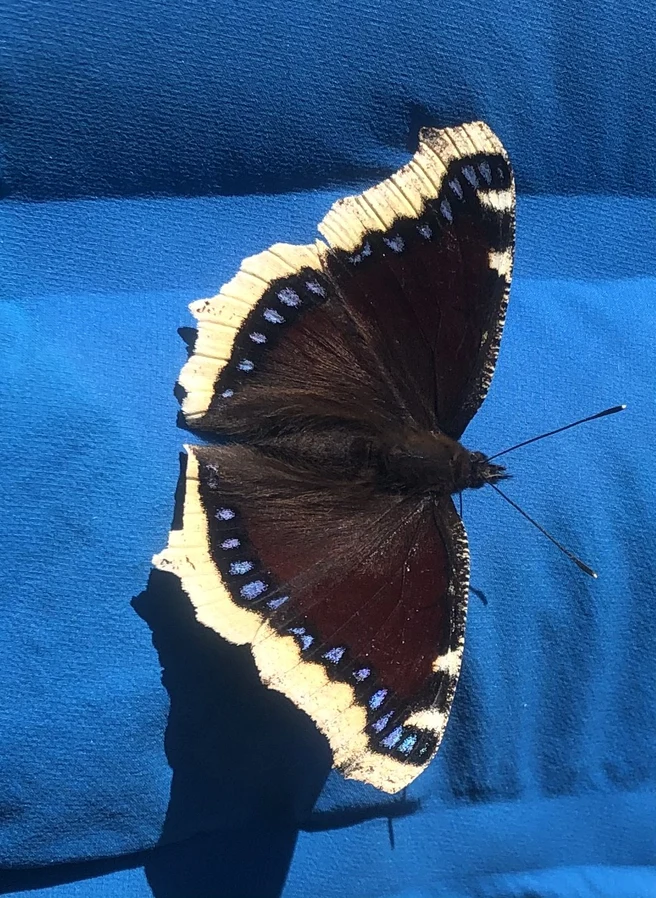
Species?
Nymphalis antiopa
